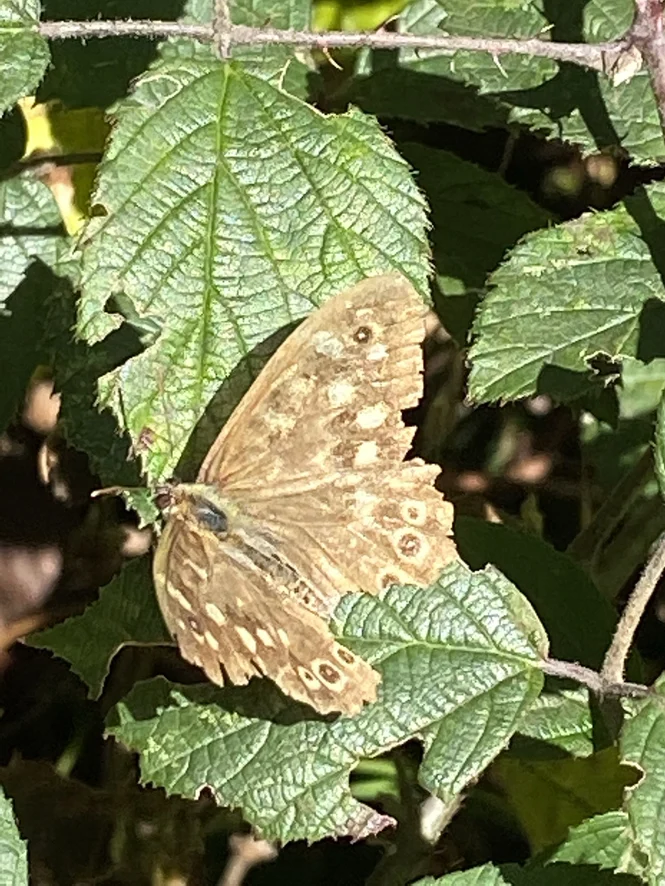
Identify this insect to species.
Pararge aegeria
